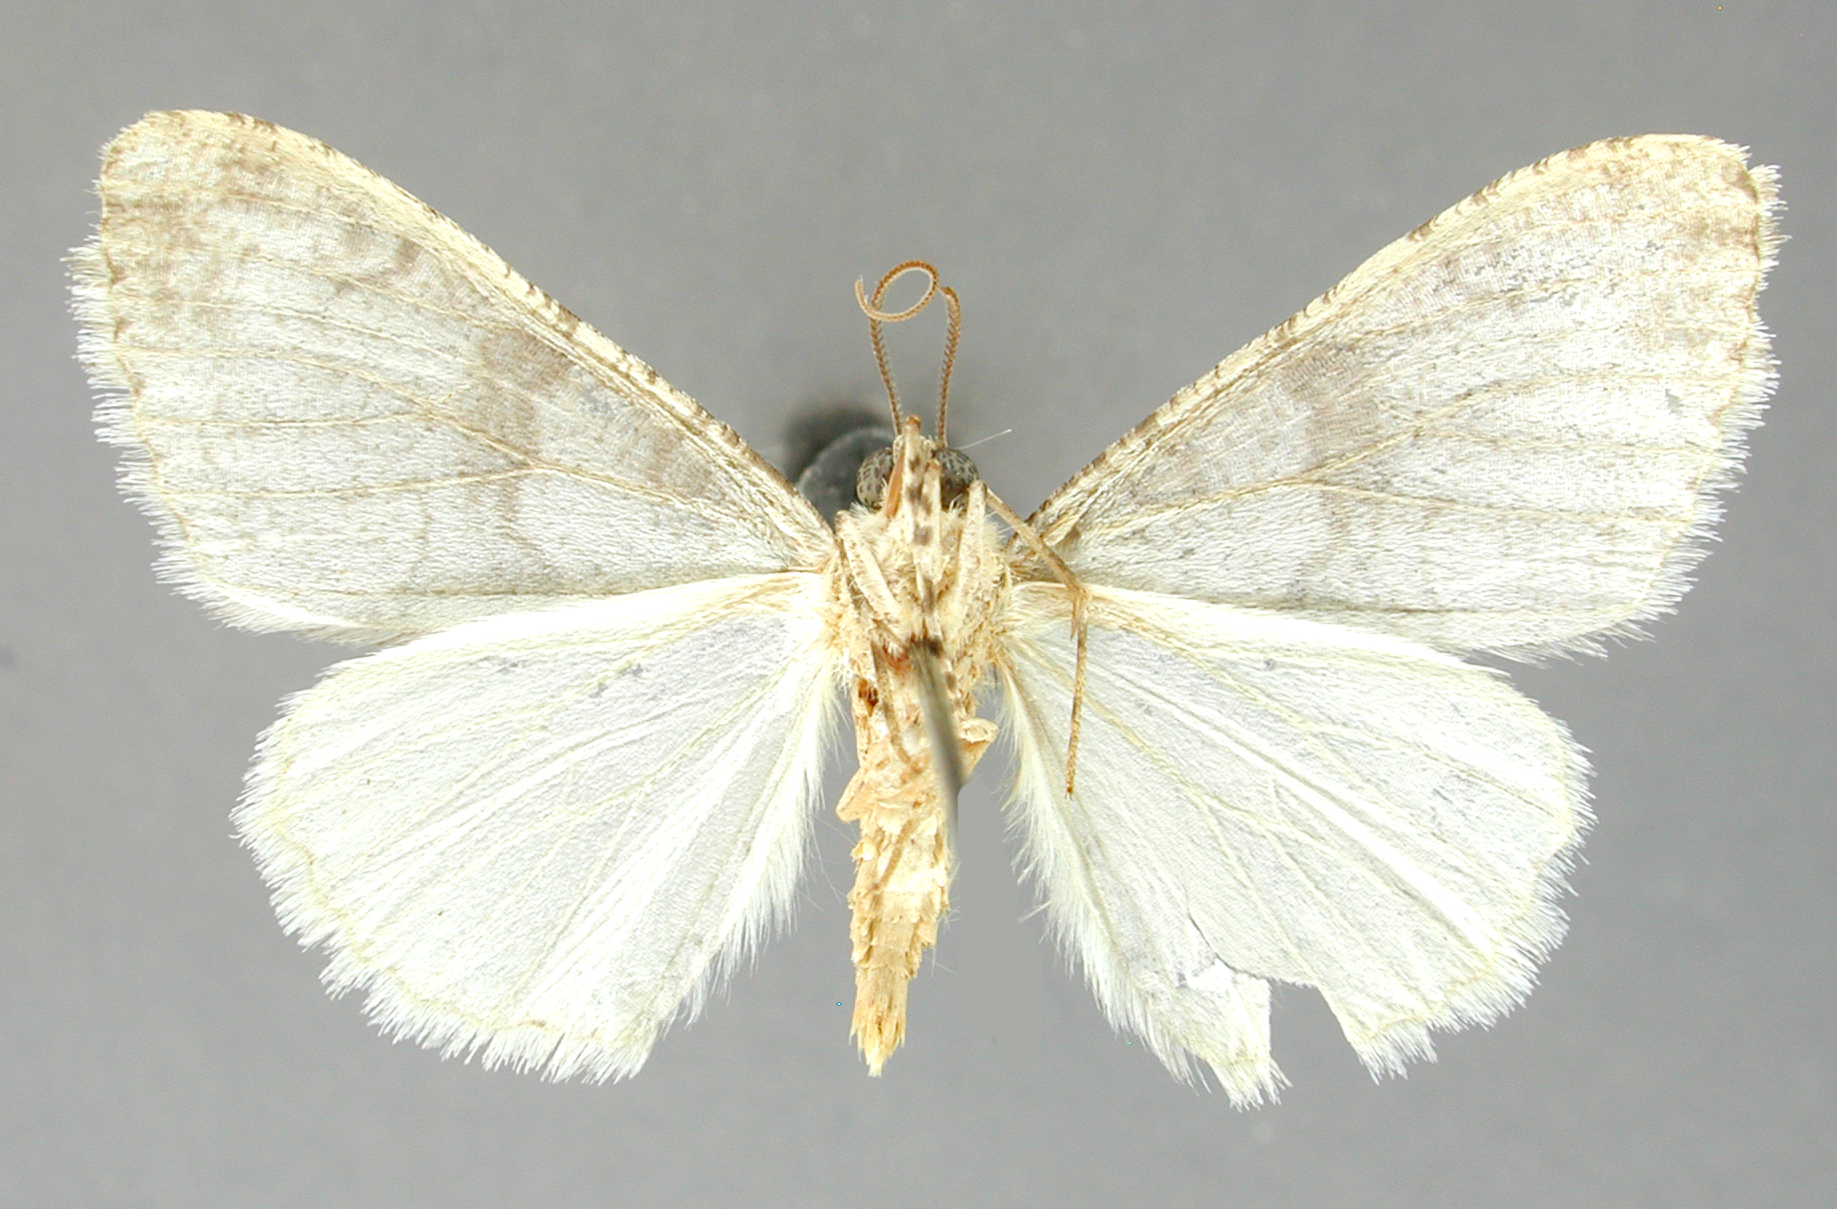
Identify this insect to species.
Phigalia cryptapheles
